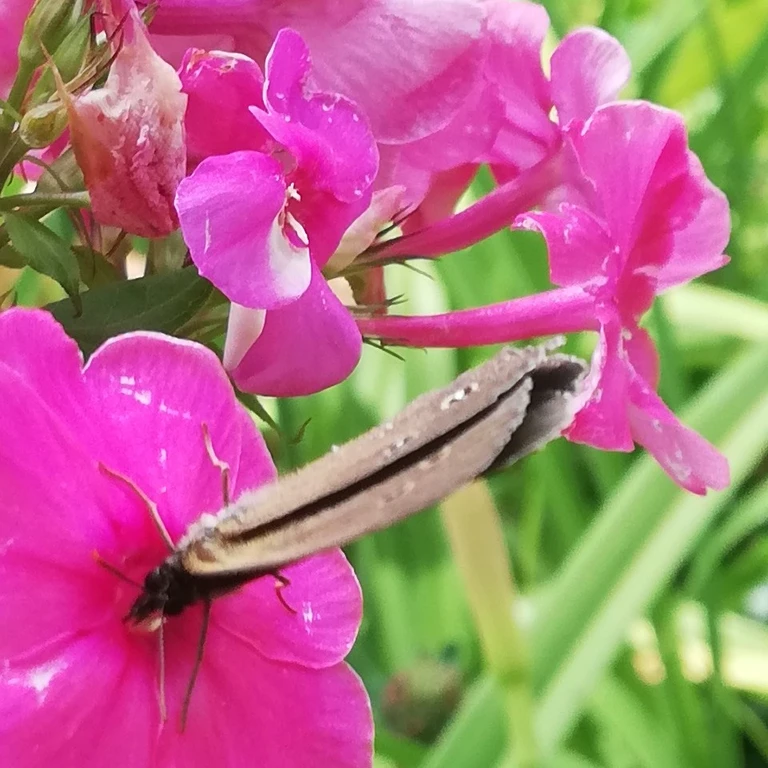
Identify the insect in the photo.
Aphantopus hyperantus
